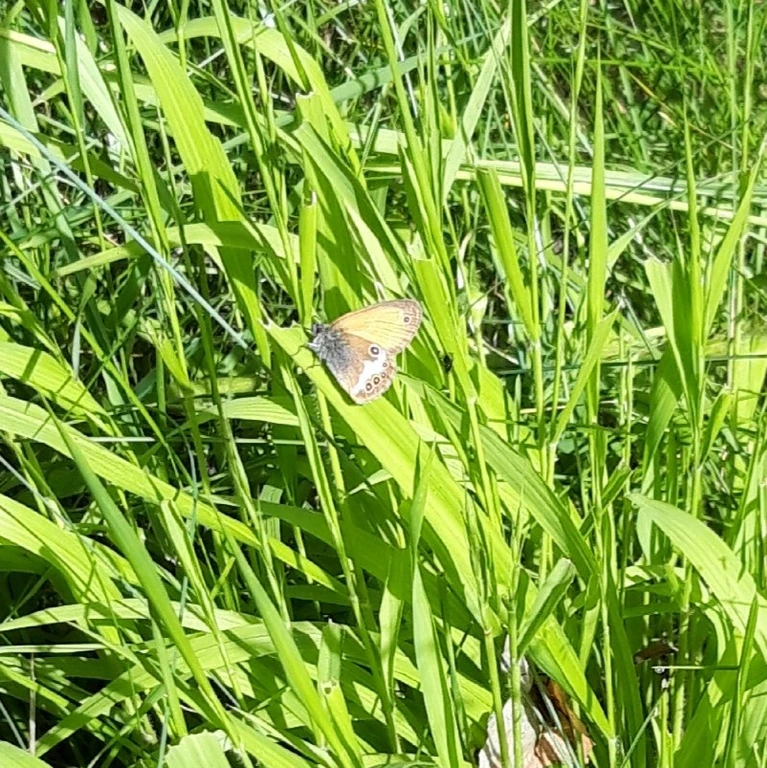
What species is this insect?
Coenonympha arcania
